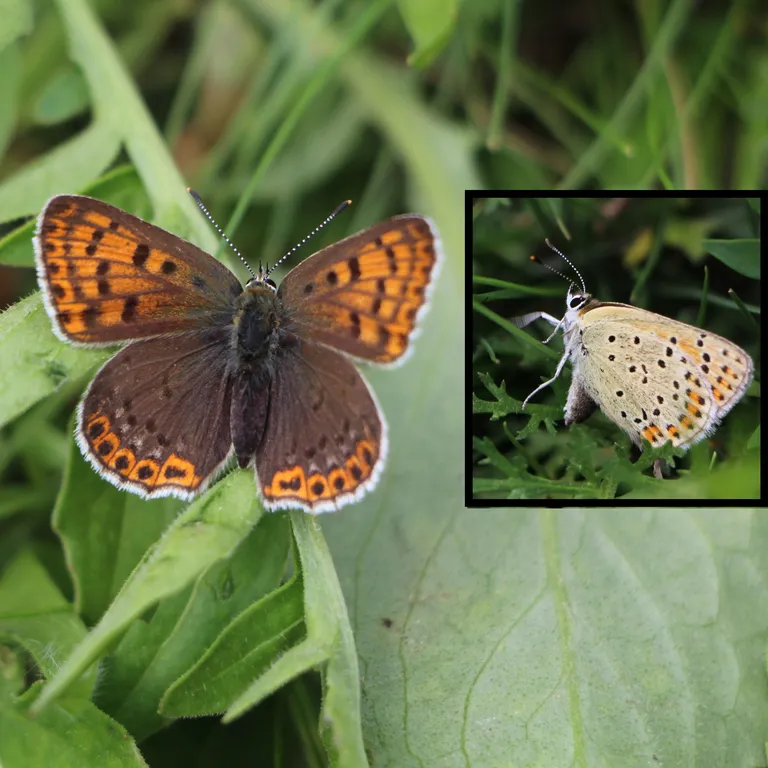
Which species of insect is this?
Lycaena tityrus (also Loweia tityrus)
